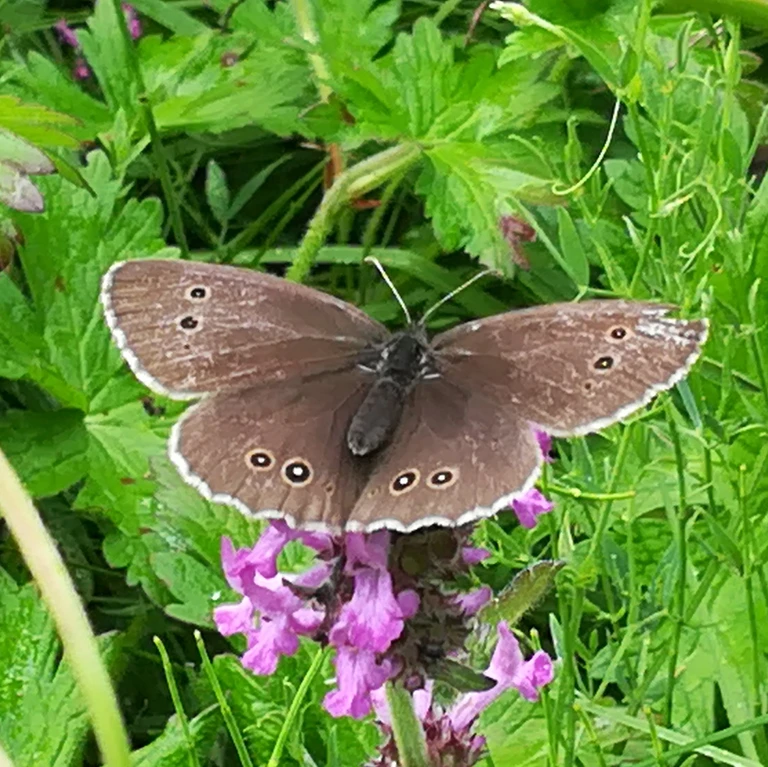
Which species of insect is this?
Aphantopus hyperantus
